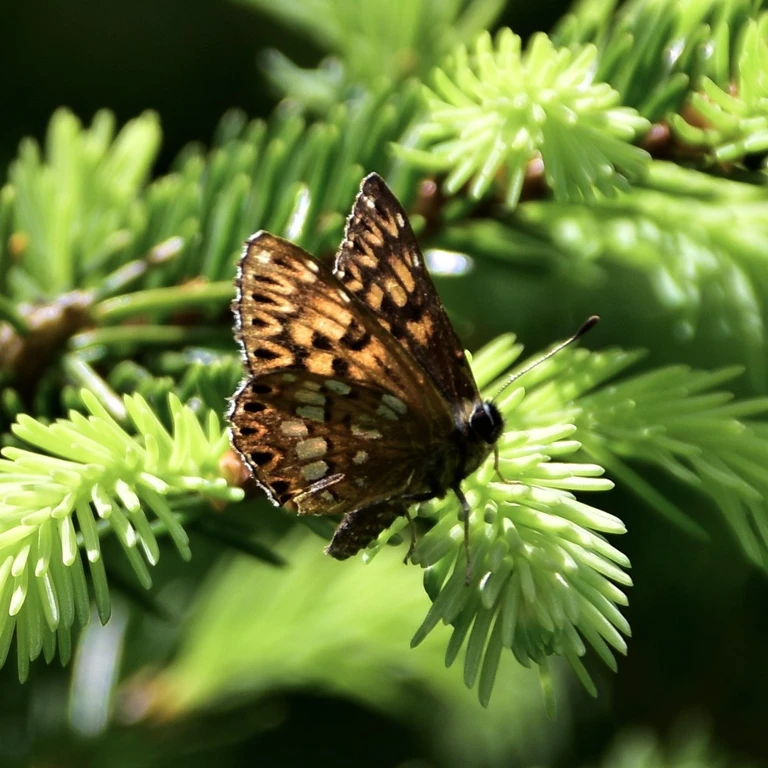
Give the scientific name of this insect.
Hamearis lucina
